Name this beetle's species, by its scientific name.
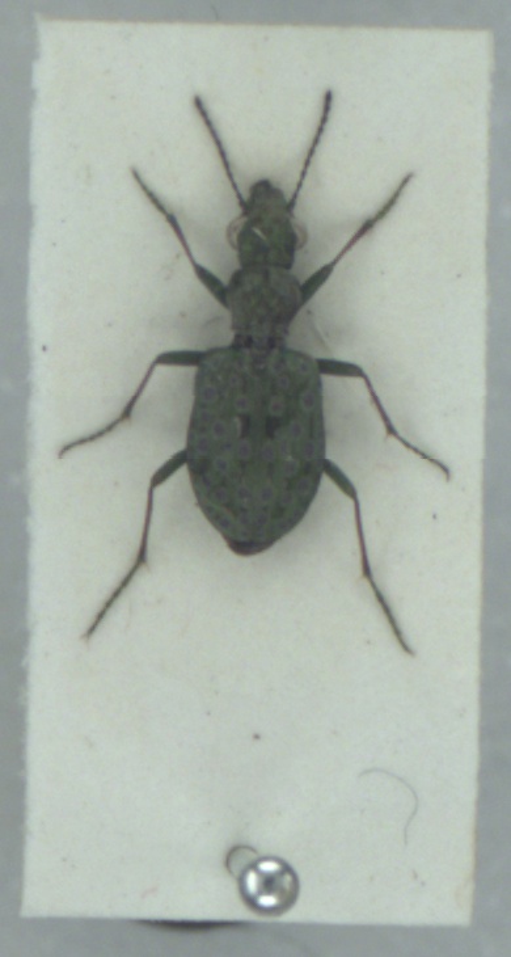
Elaphrus riparius
